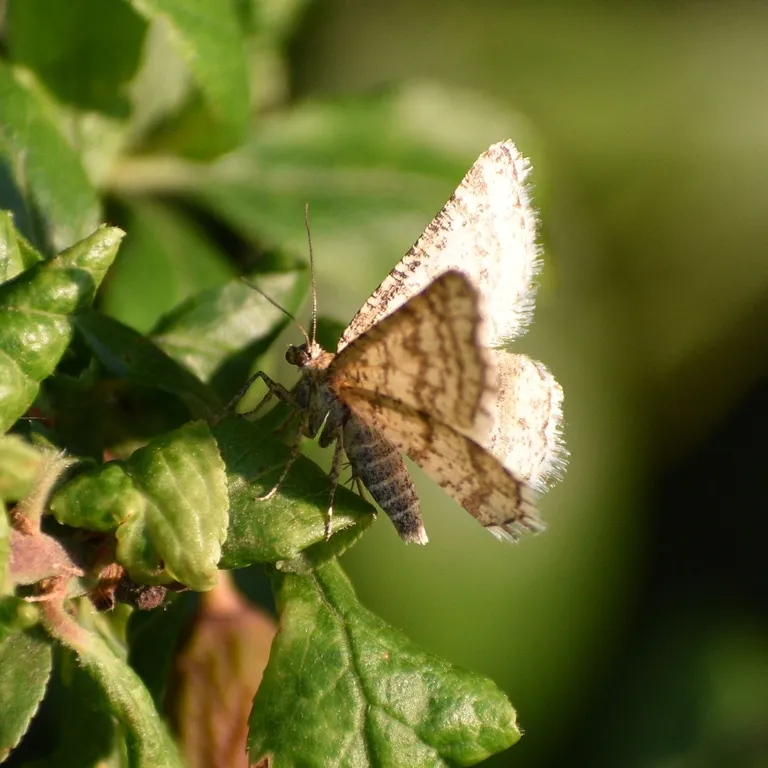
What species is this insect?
Ematurga atomaria
